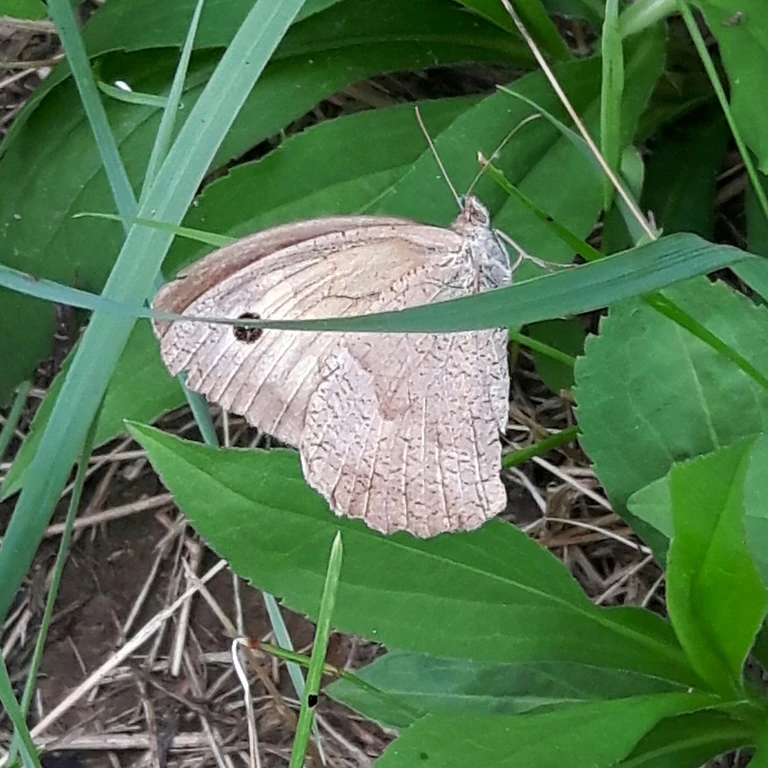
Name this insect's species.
Maniola jurtina
